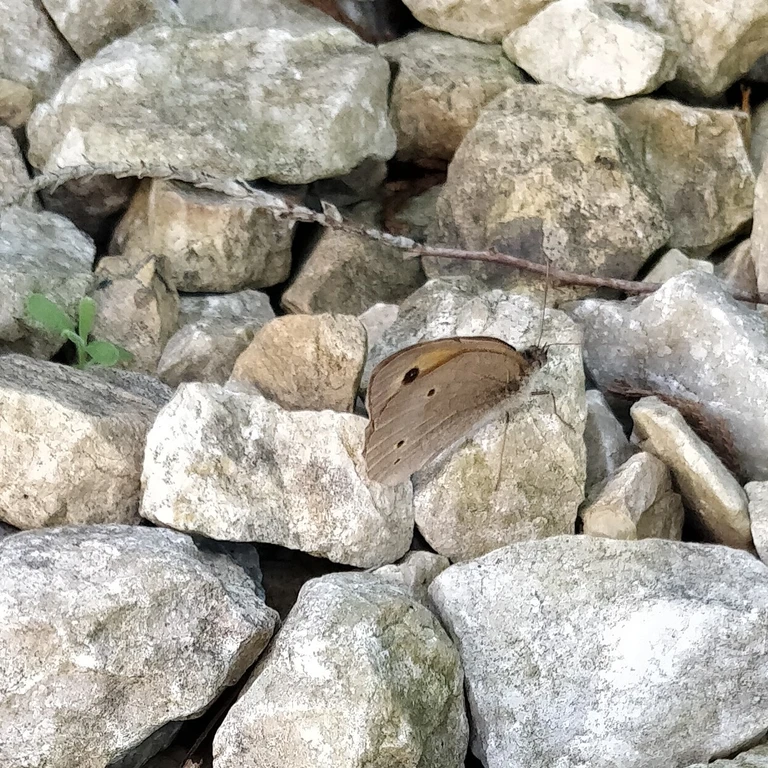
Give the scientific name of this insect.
Maniola jurtina
